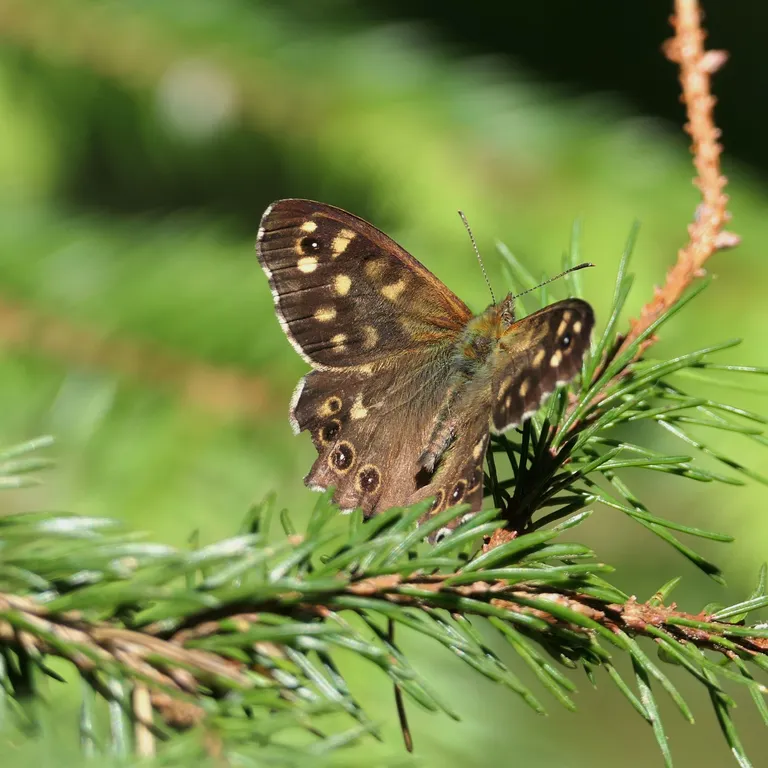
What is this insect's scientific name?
Pararge aegeria
